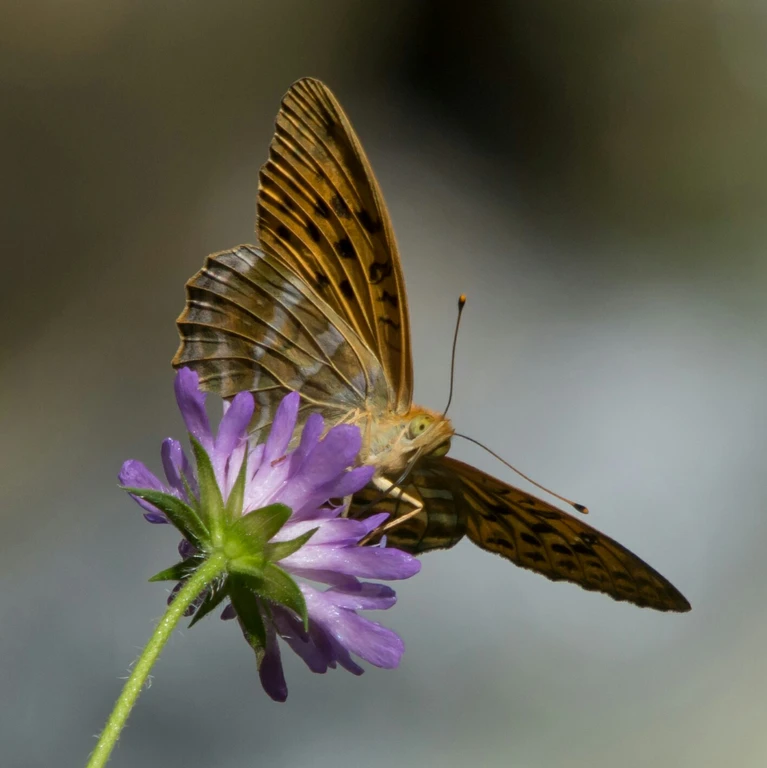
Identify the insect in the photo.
Argynnis paphia
